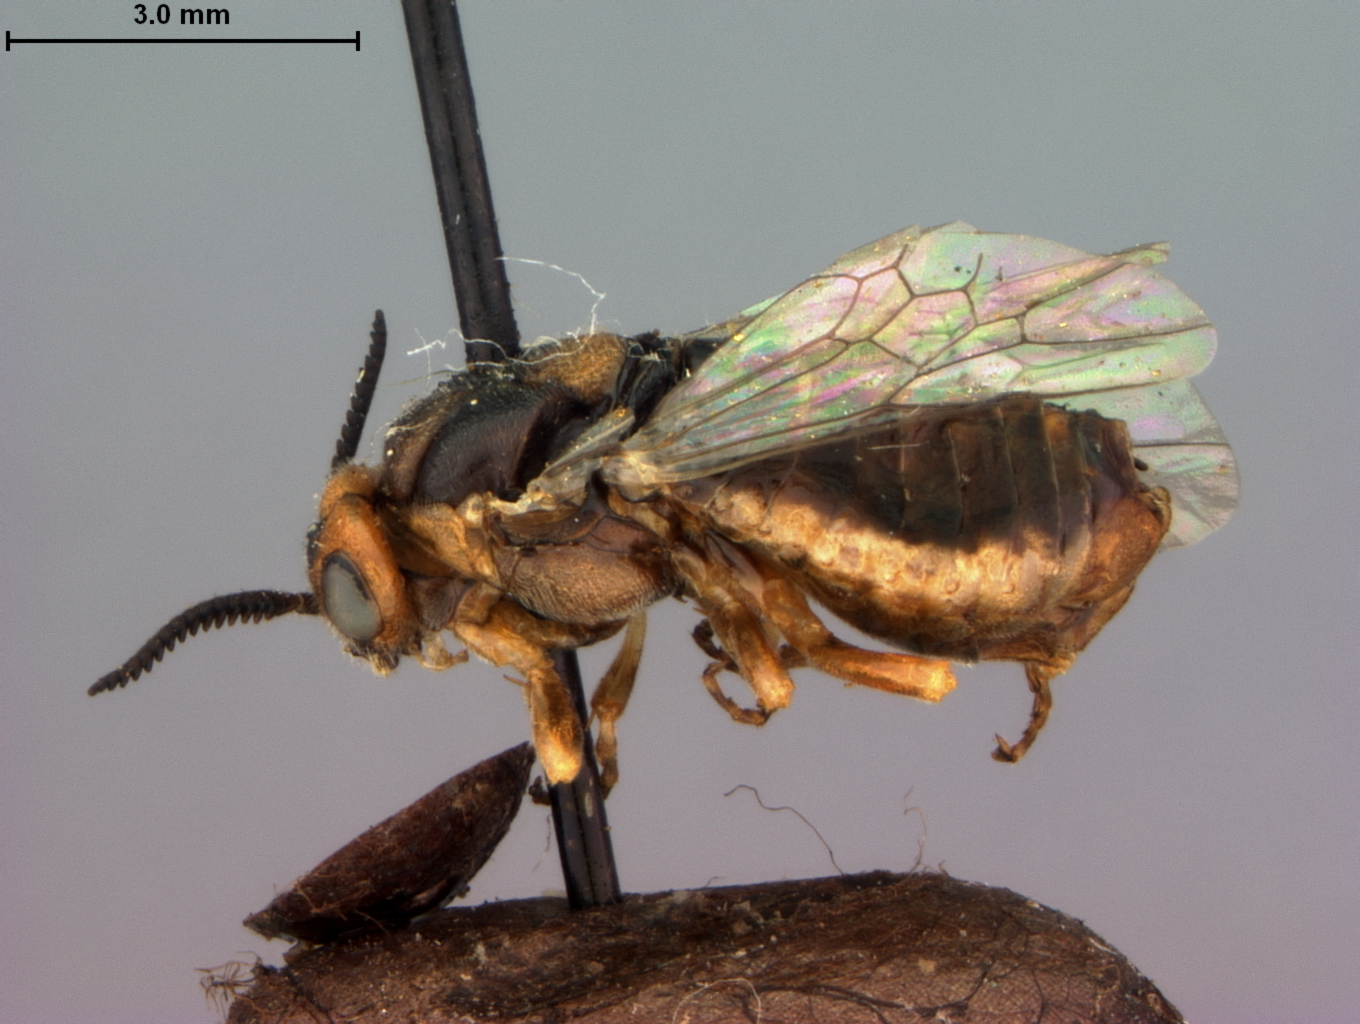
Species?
Neodiprion eximina
